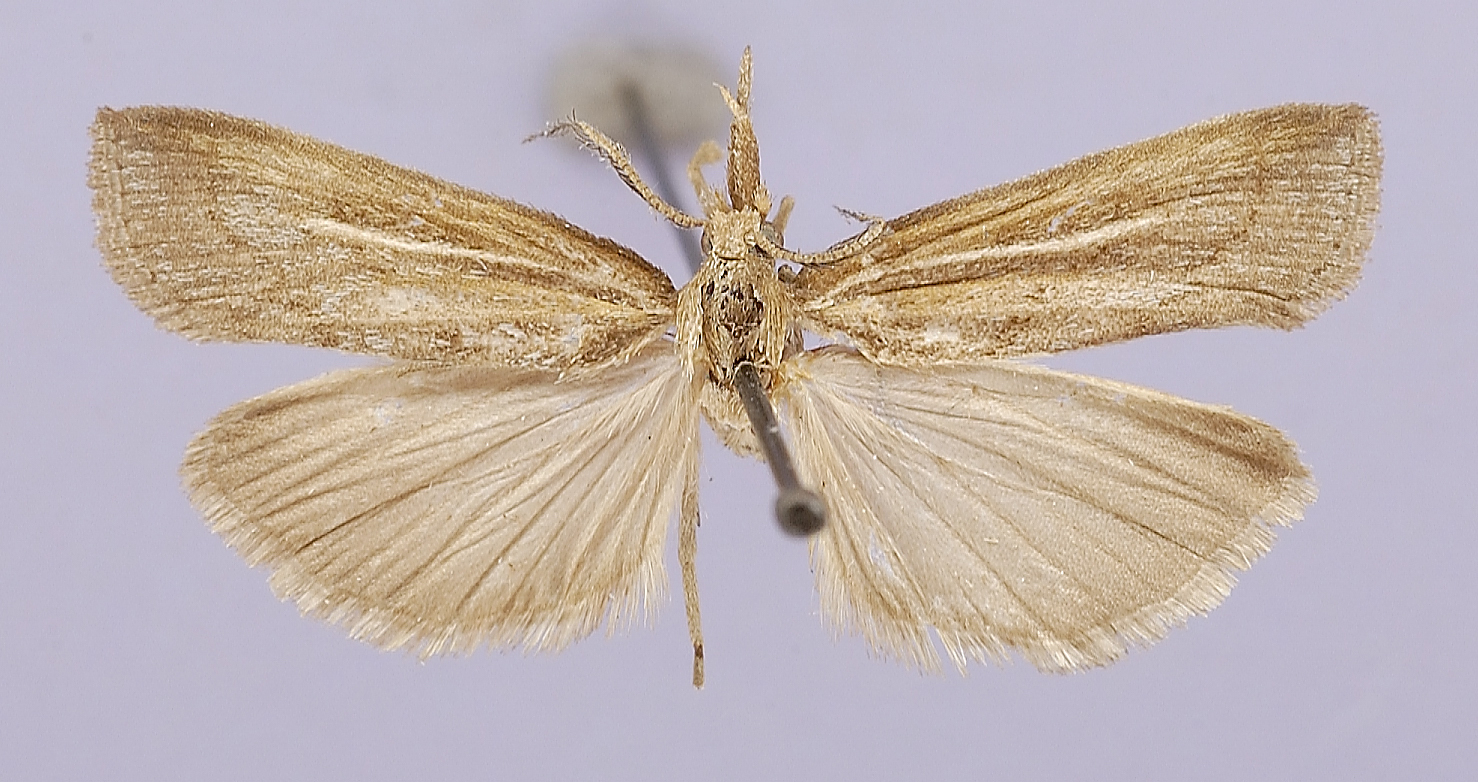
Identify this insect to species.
Thaumatopsis gibsonella
